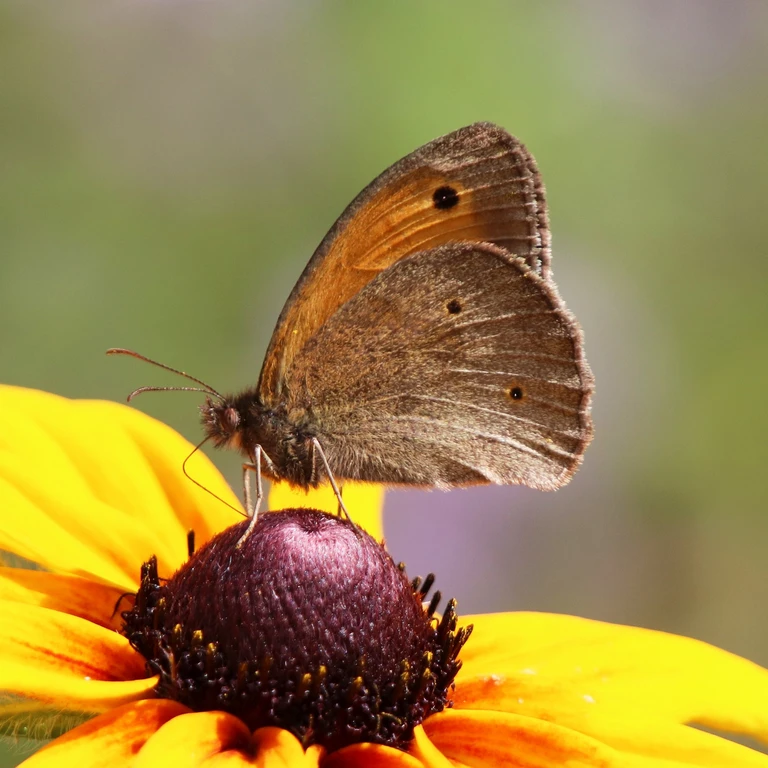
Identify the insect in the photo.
Maniola jurtina
